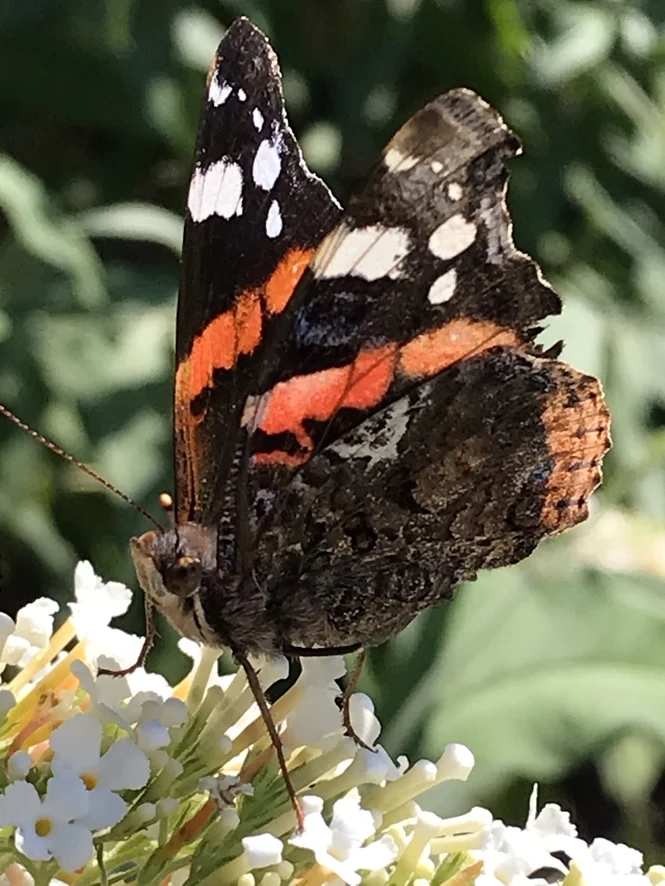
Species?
Vanessa atalanta
